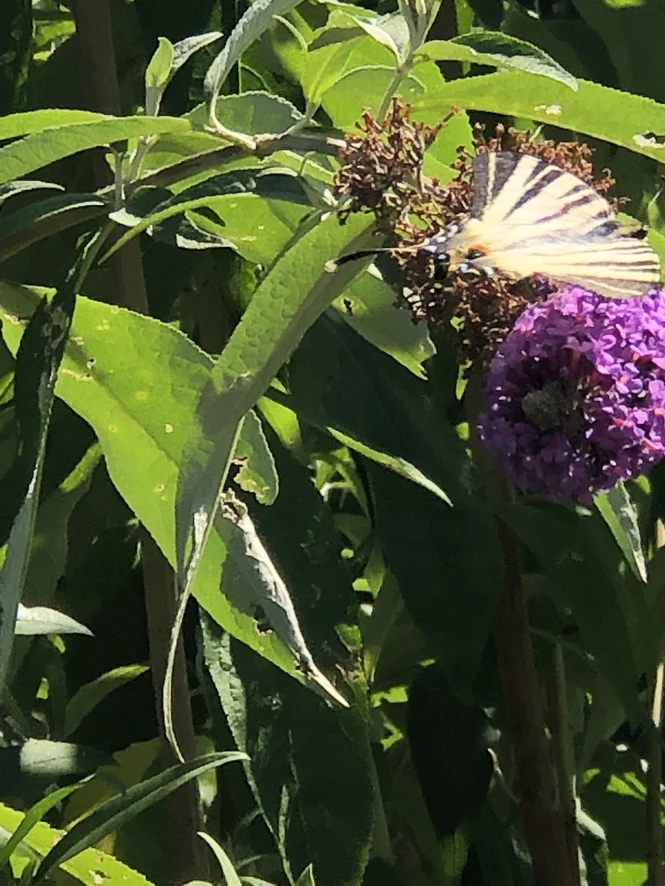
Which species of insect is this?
Iphiclides podalirius
